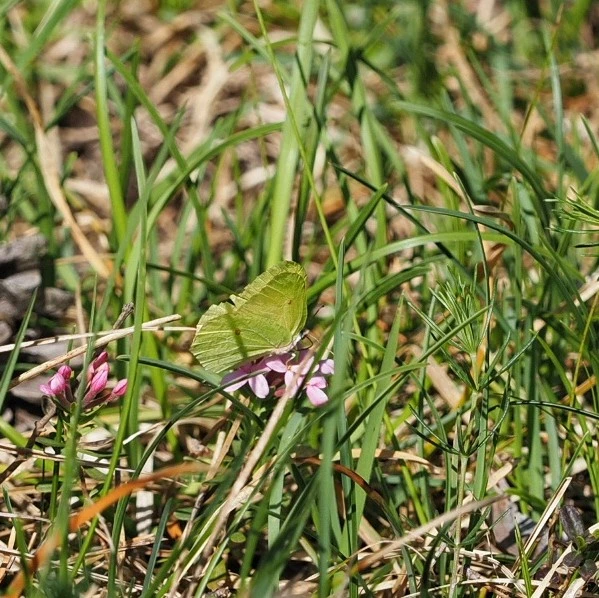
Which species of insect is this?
Gonepteryx rhamni
